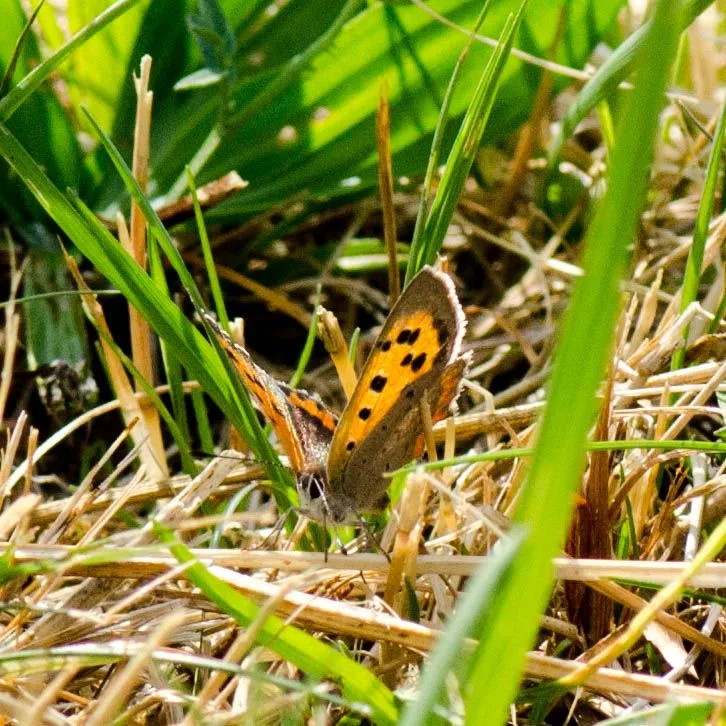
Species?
Lycaena phlaeas
